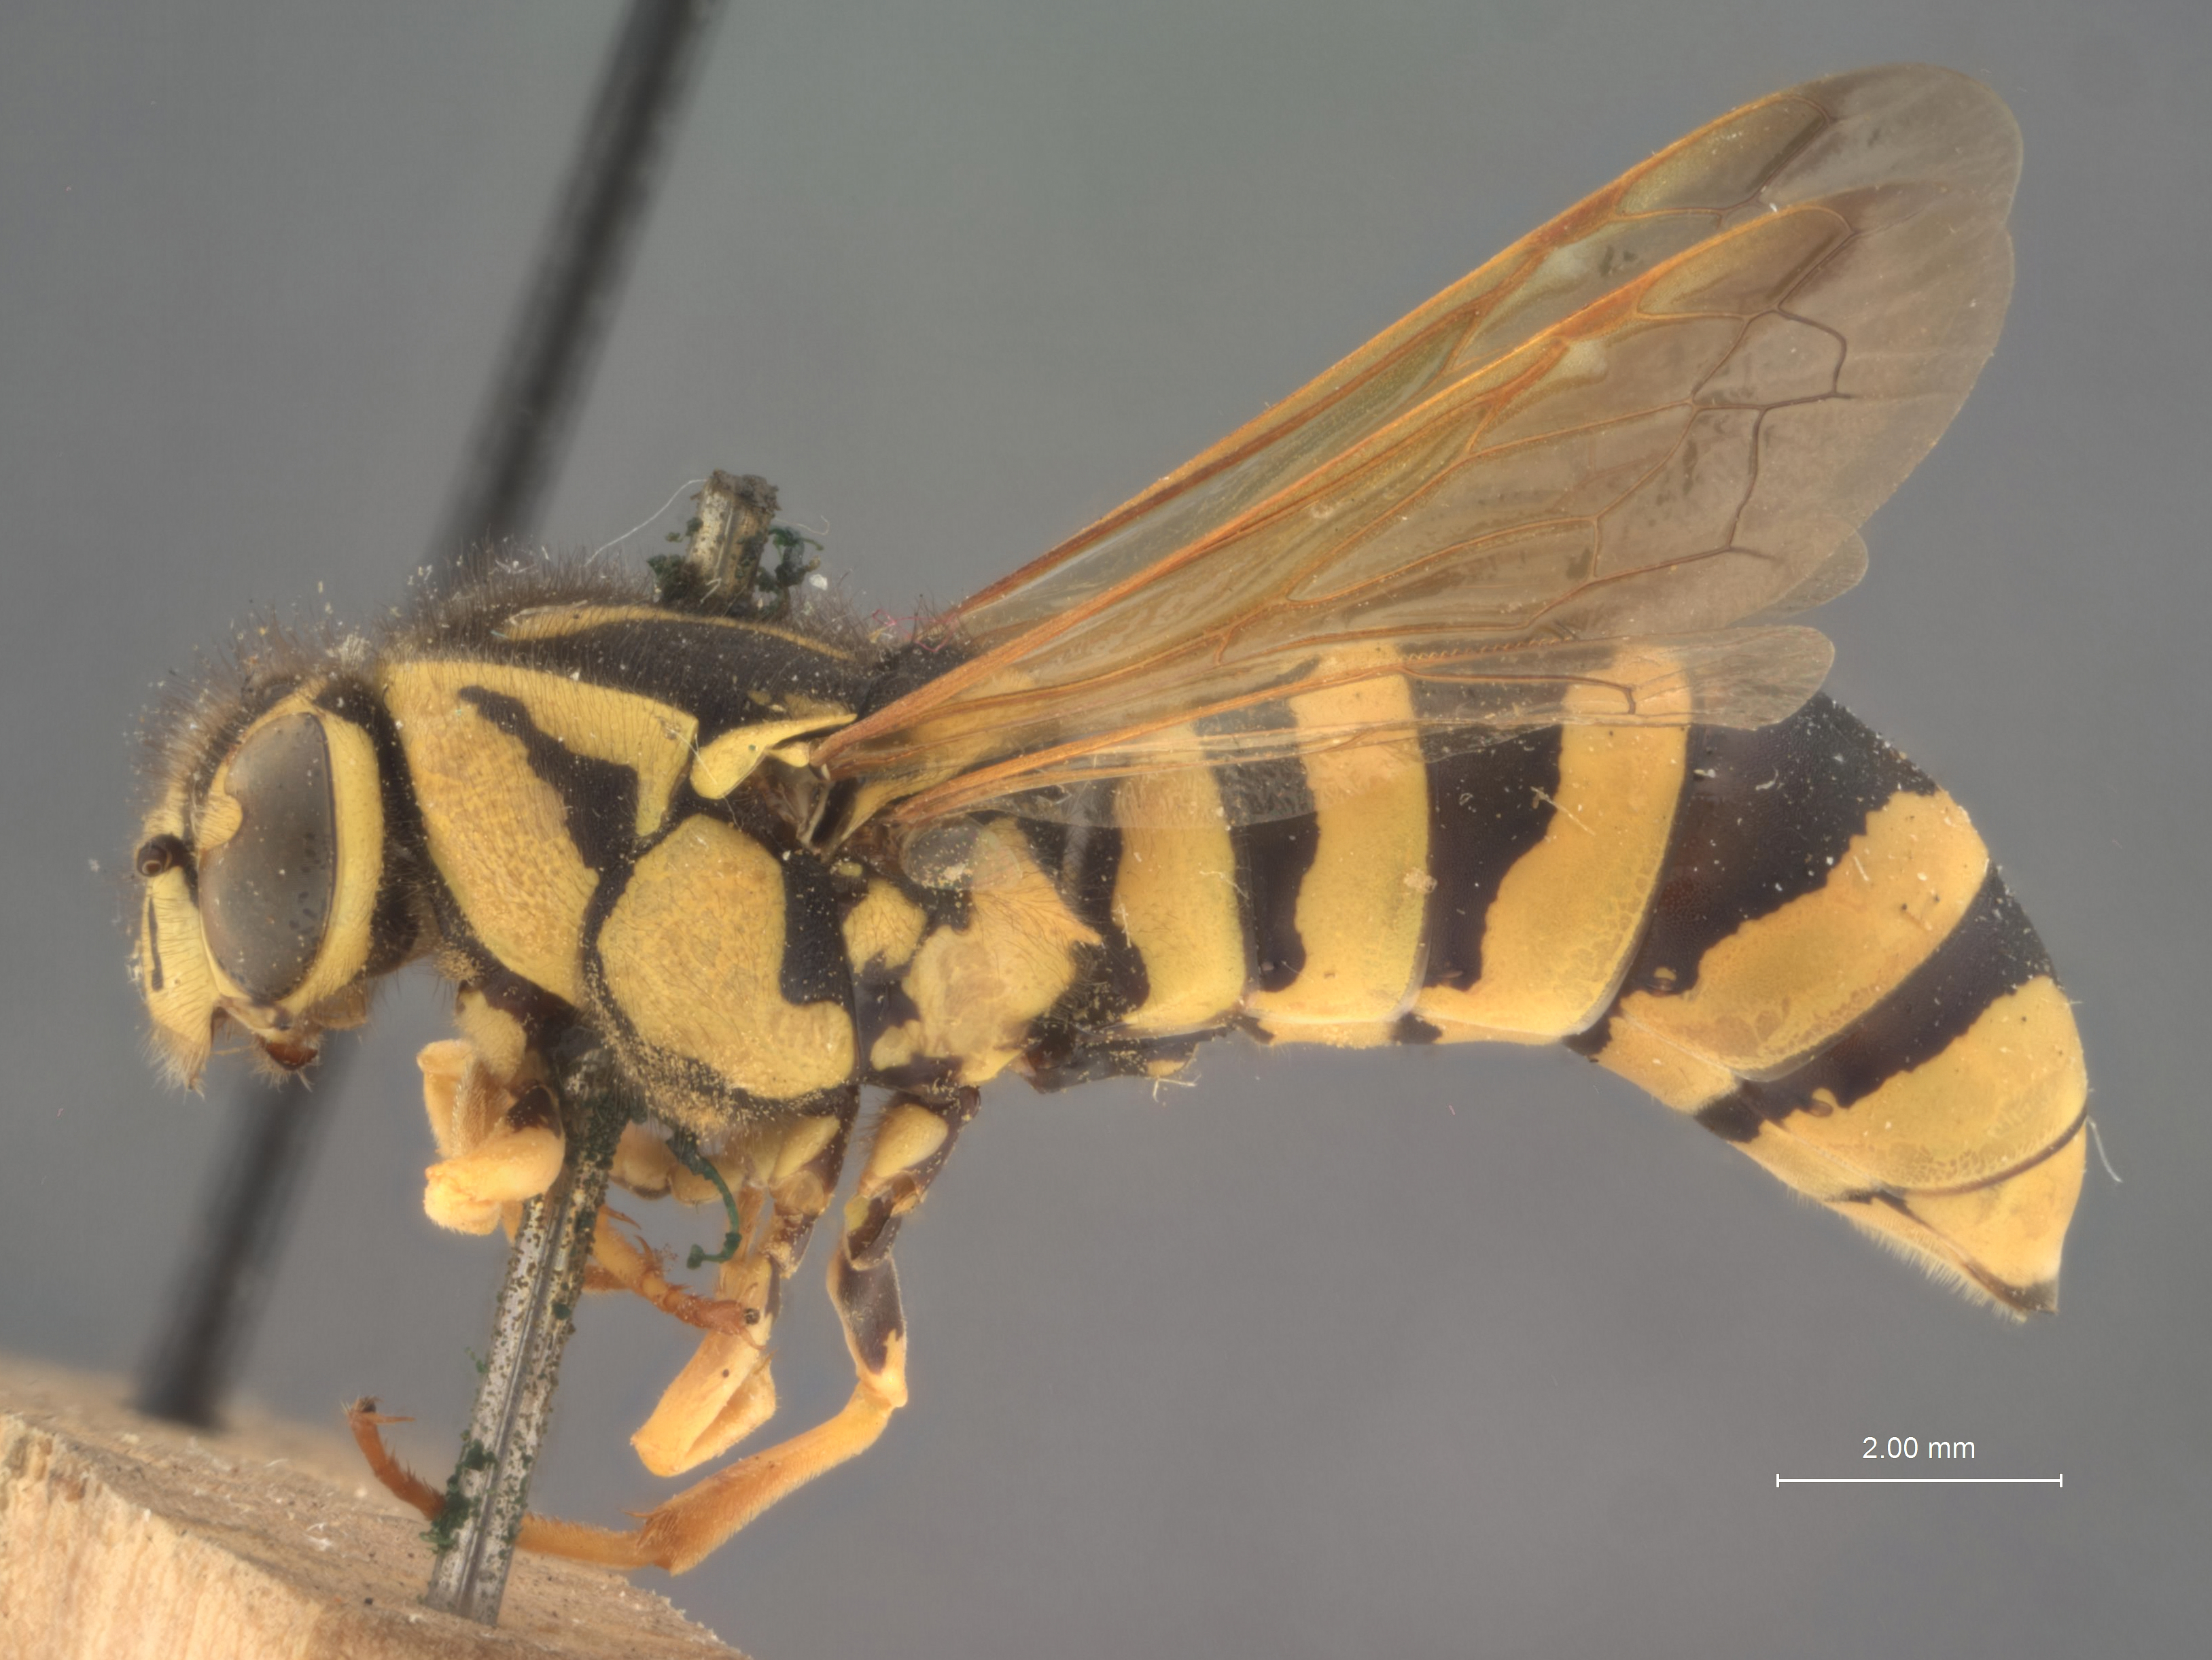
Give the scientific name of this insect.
Pseudomasaris coquilletti
